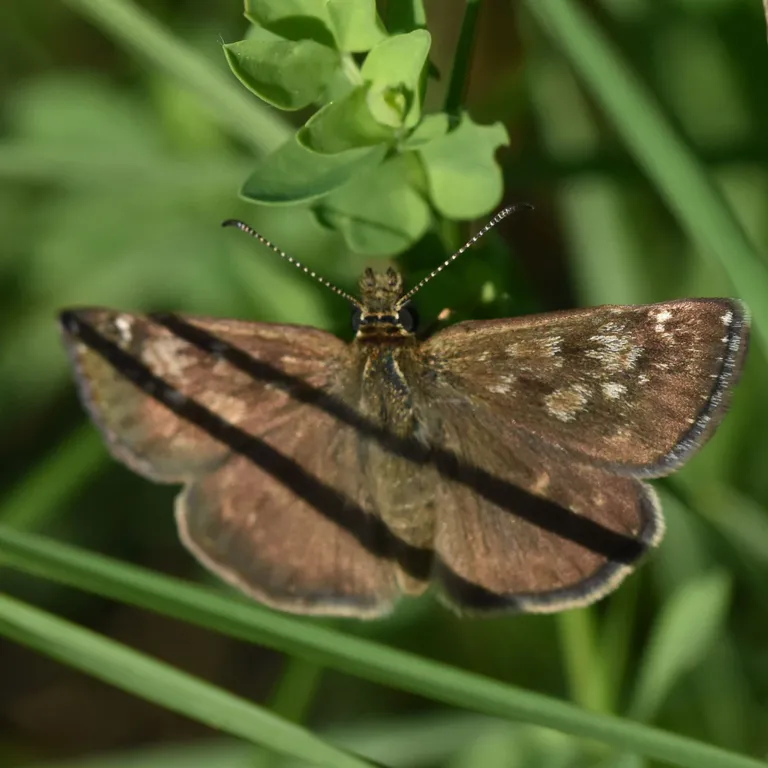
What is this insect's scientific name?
Erynnis tages
